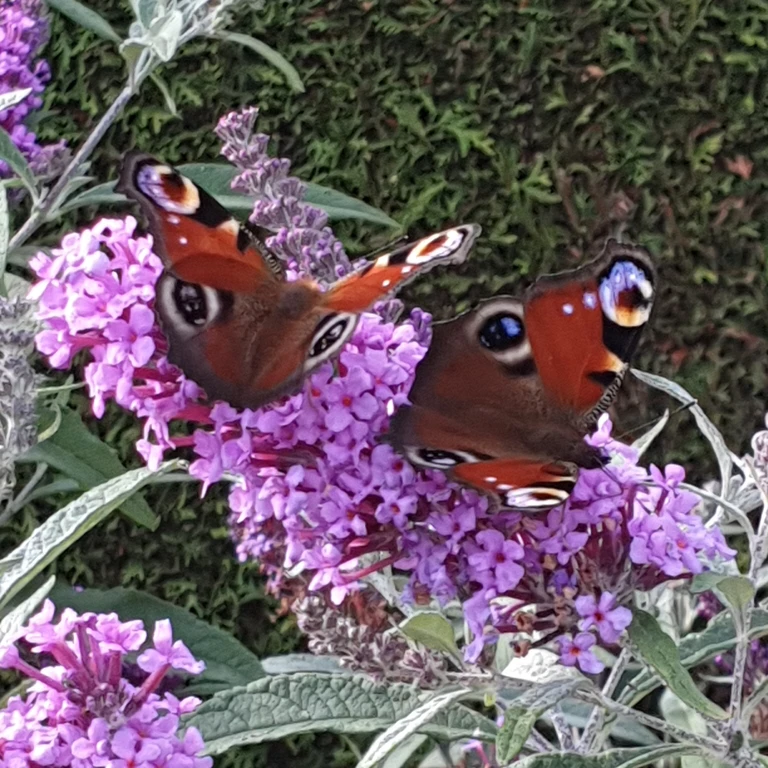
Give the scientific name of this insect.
Aglais io
